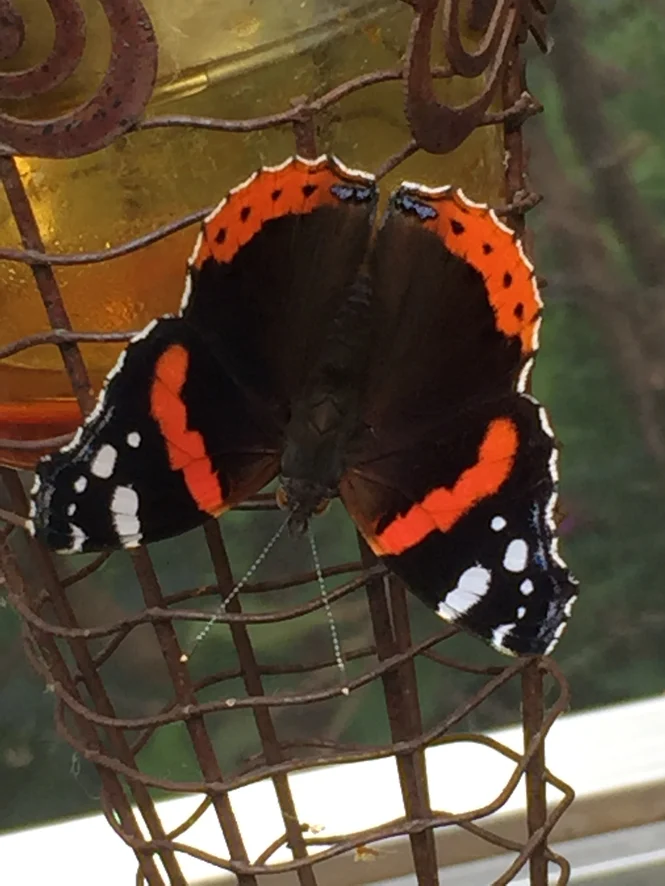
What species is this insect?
Vanessa atalanta
